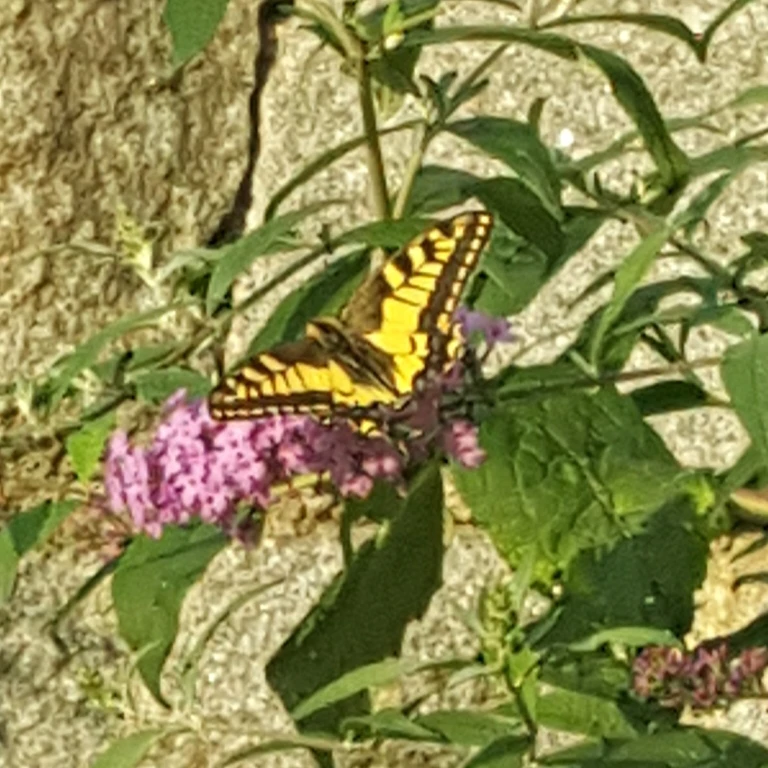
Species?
Papilio machaon
